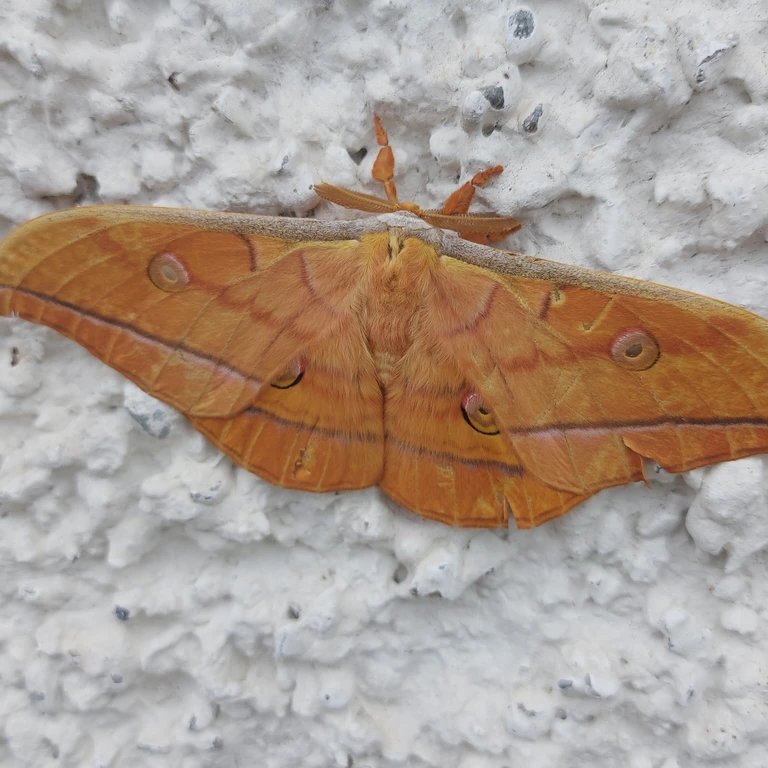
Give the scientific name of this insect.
Antheraea yamamai
